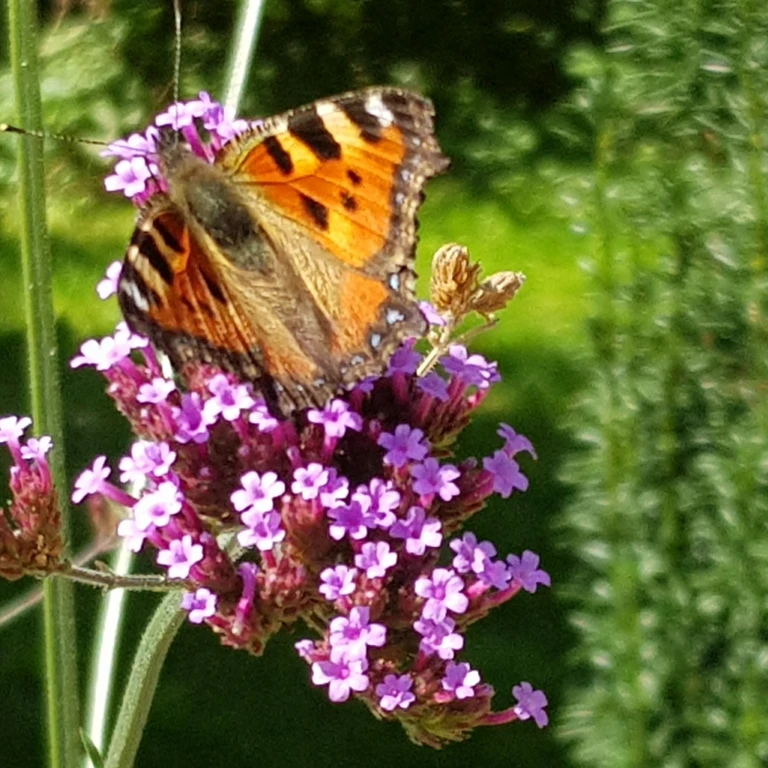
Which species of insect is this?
Aglais urticae
